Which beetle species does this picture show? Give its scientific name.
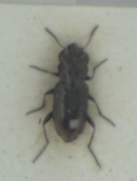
Notiophilus biguttatus
